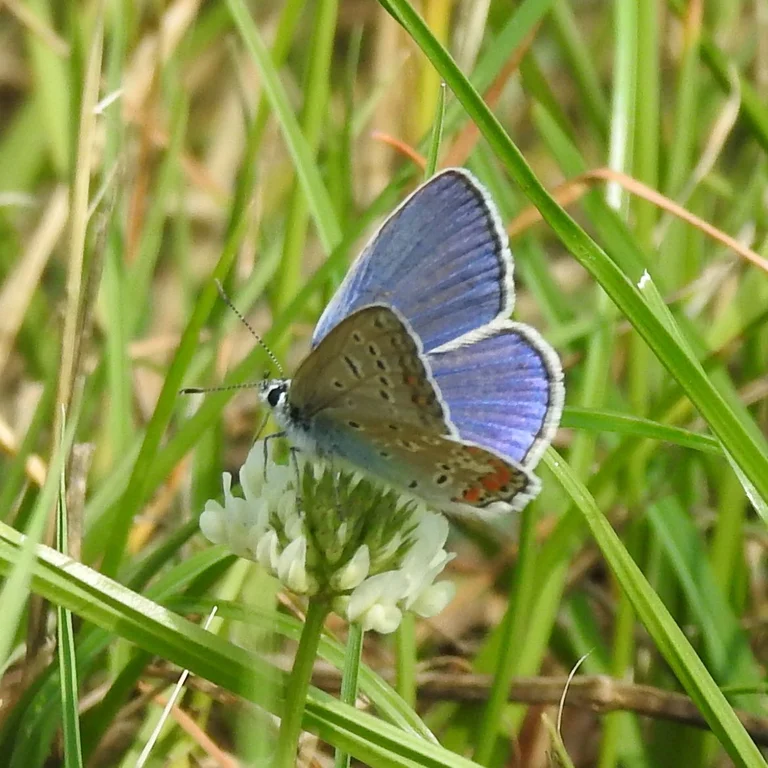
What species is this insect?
Polyommatus icarus
